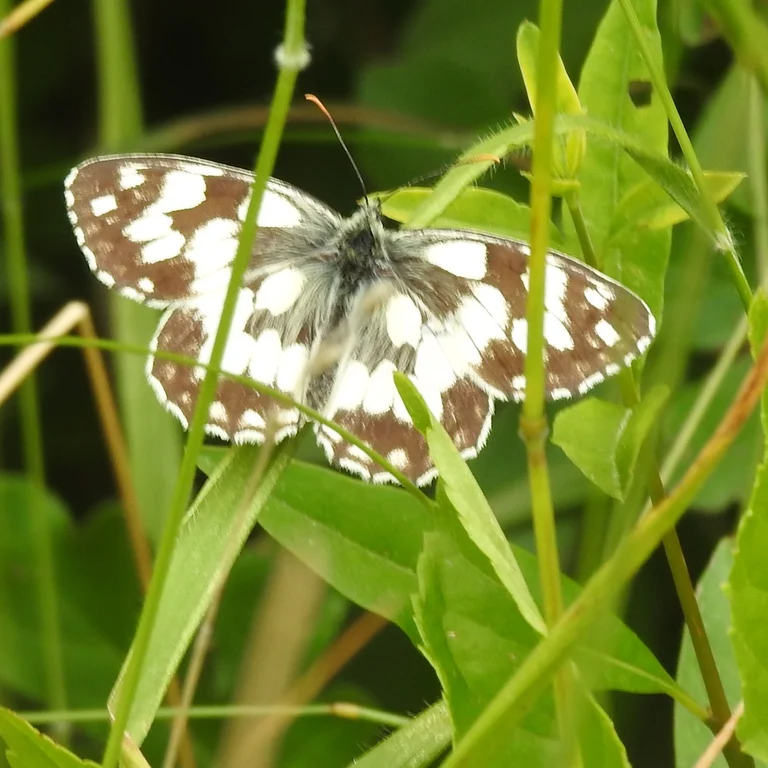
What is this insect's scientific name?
Melanargia galathea
